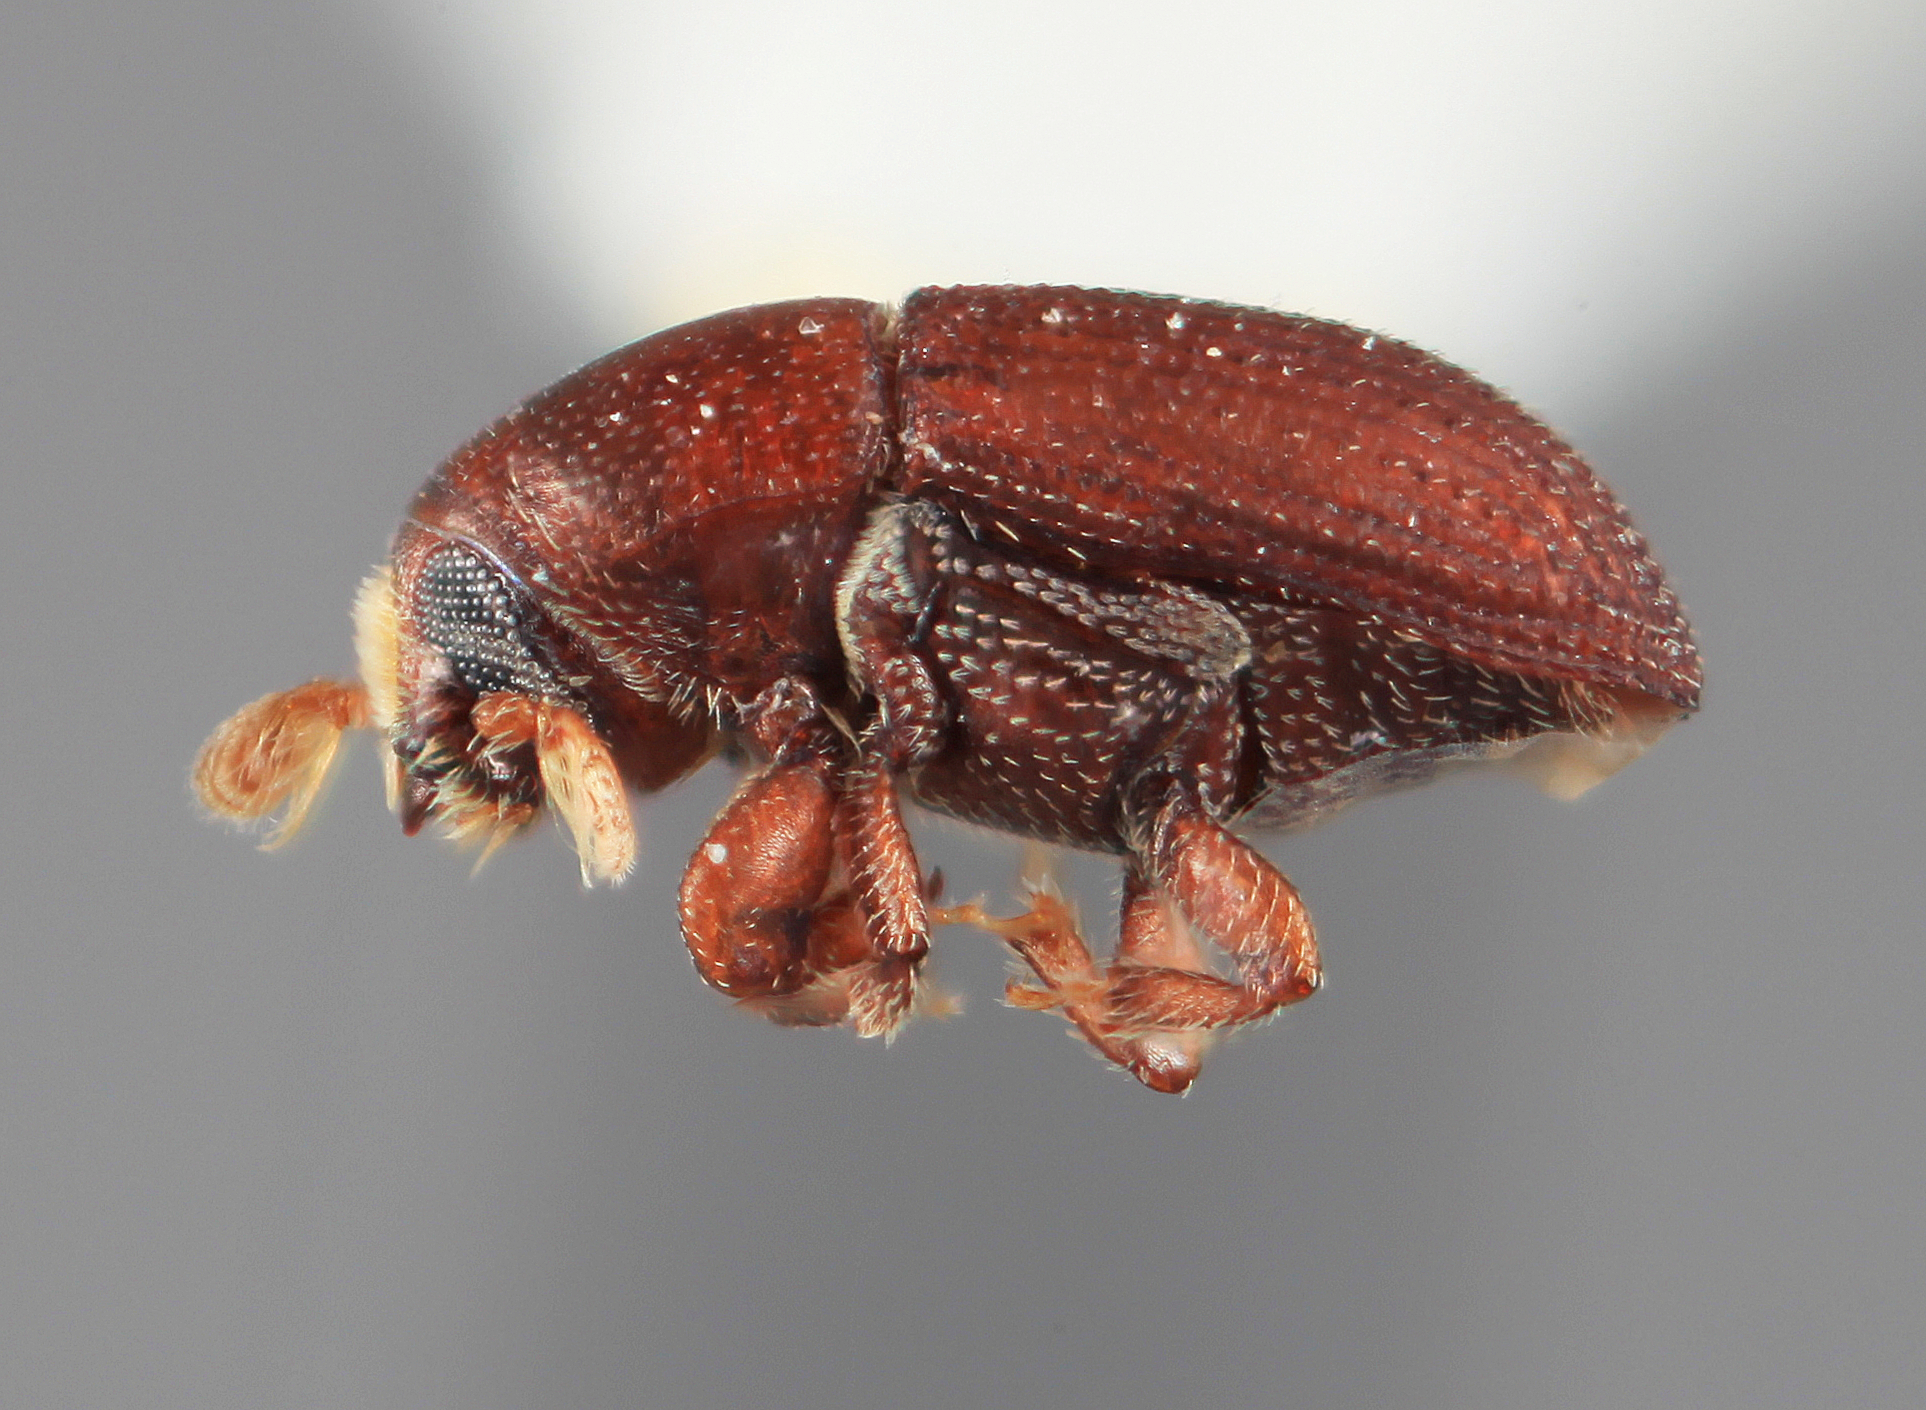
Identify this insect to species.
Loganius impressus (also Cnemonyx impressus)
